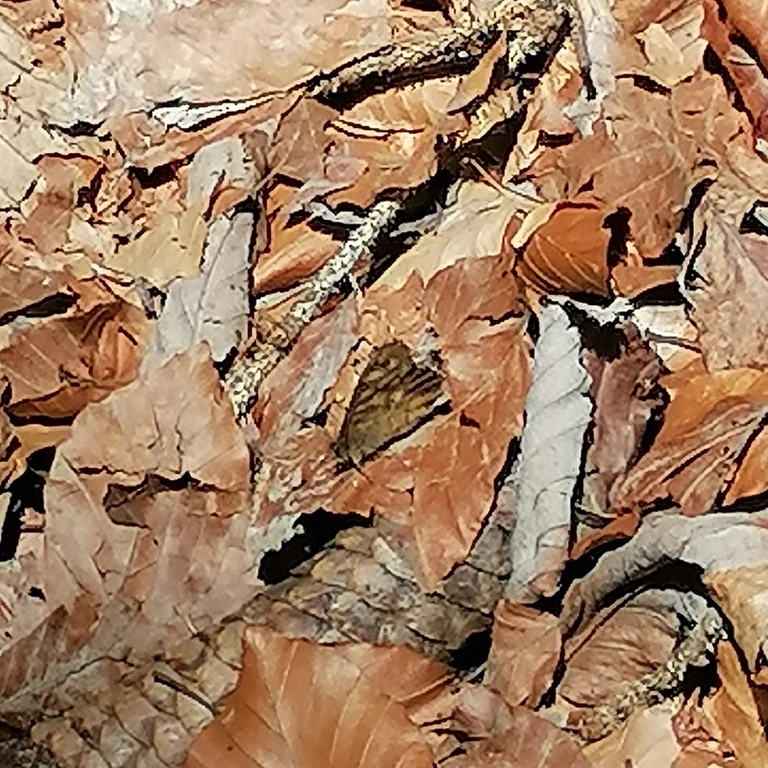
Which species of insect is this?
Pararge aegeria
